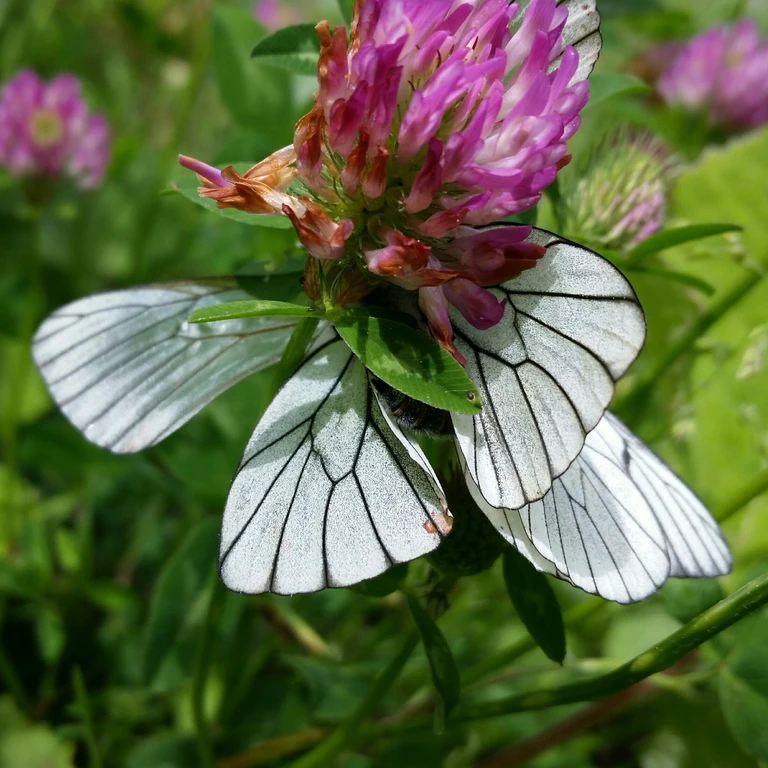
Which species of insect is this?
Aporia crataegi
